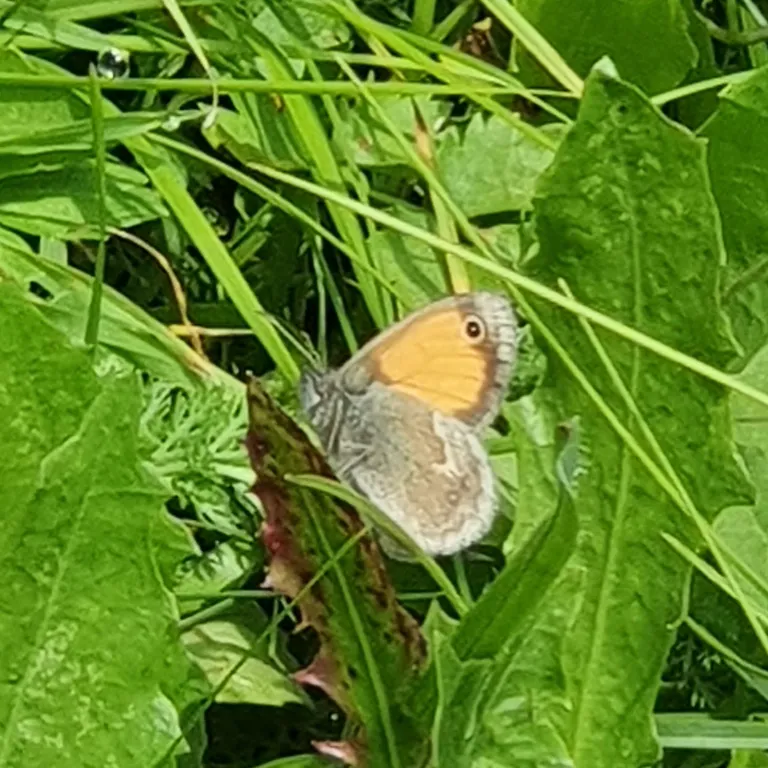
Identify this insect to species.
Coenonympha pamphilus
